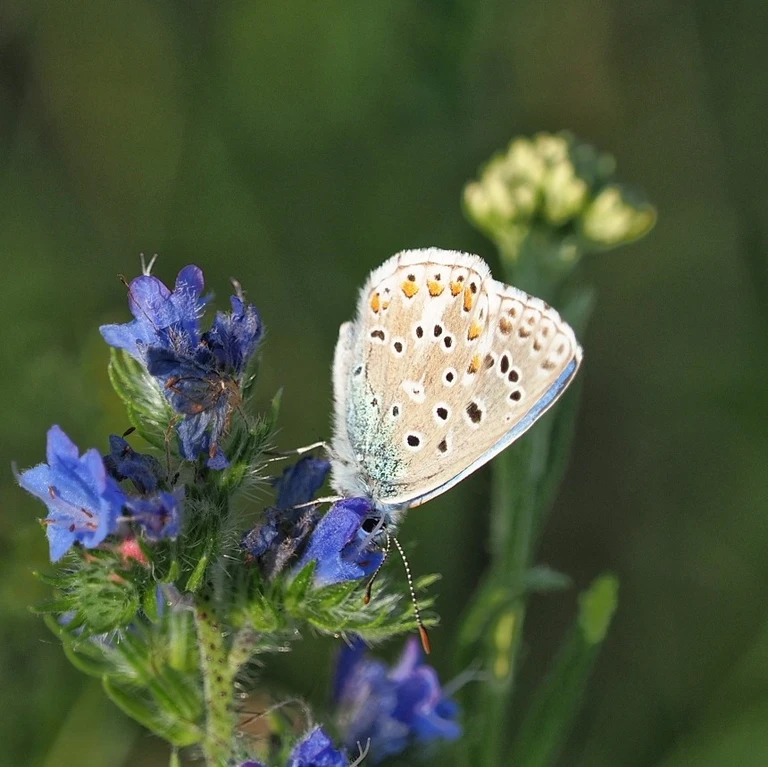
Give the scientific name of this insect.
Polyommatus icarus
